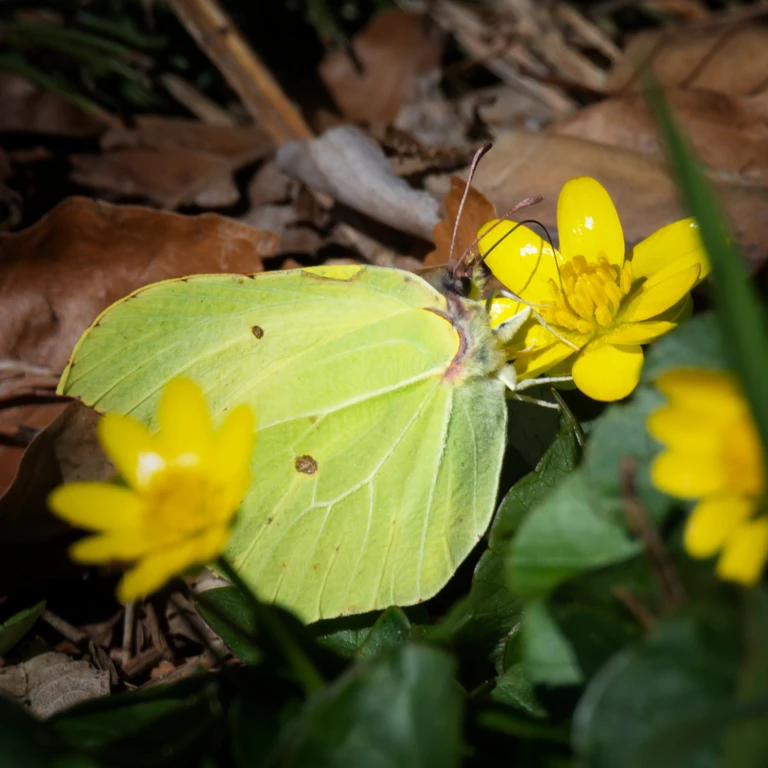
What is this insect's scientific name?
Gonepteryx rhamni
